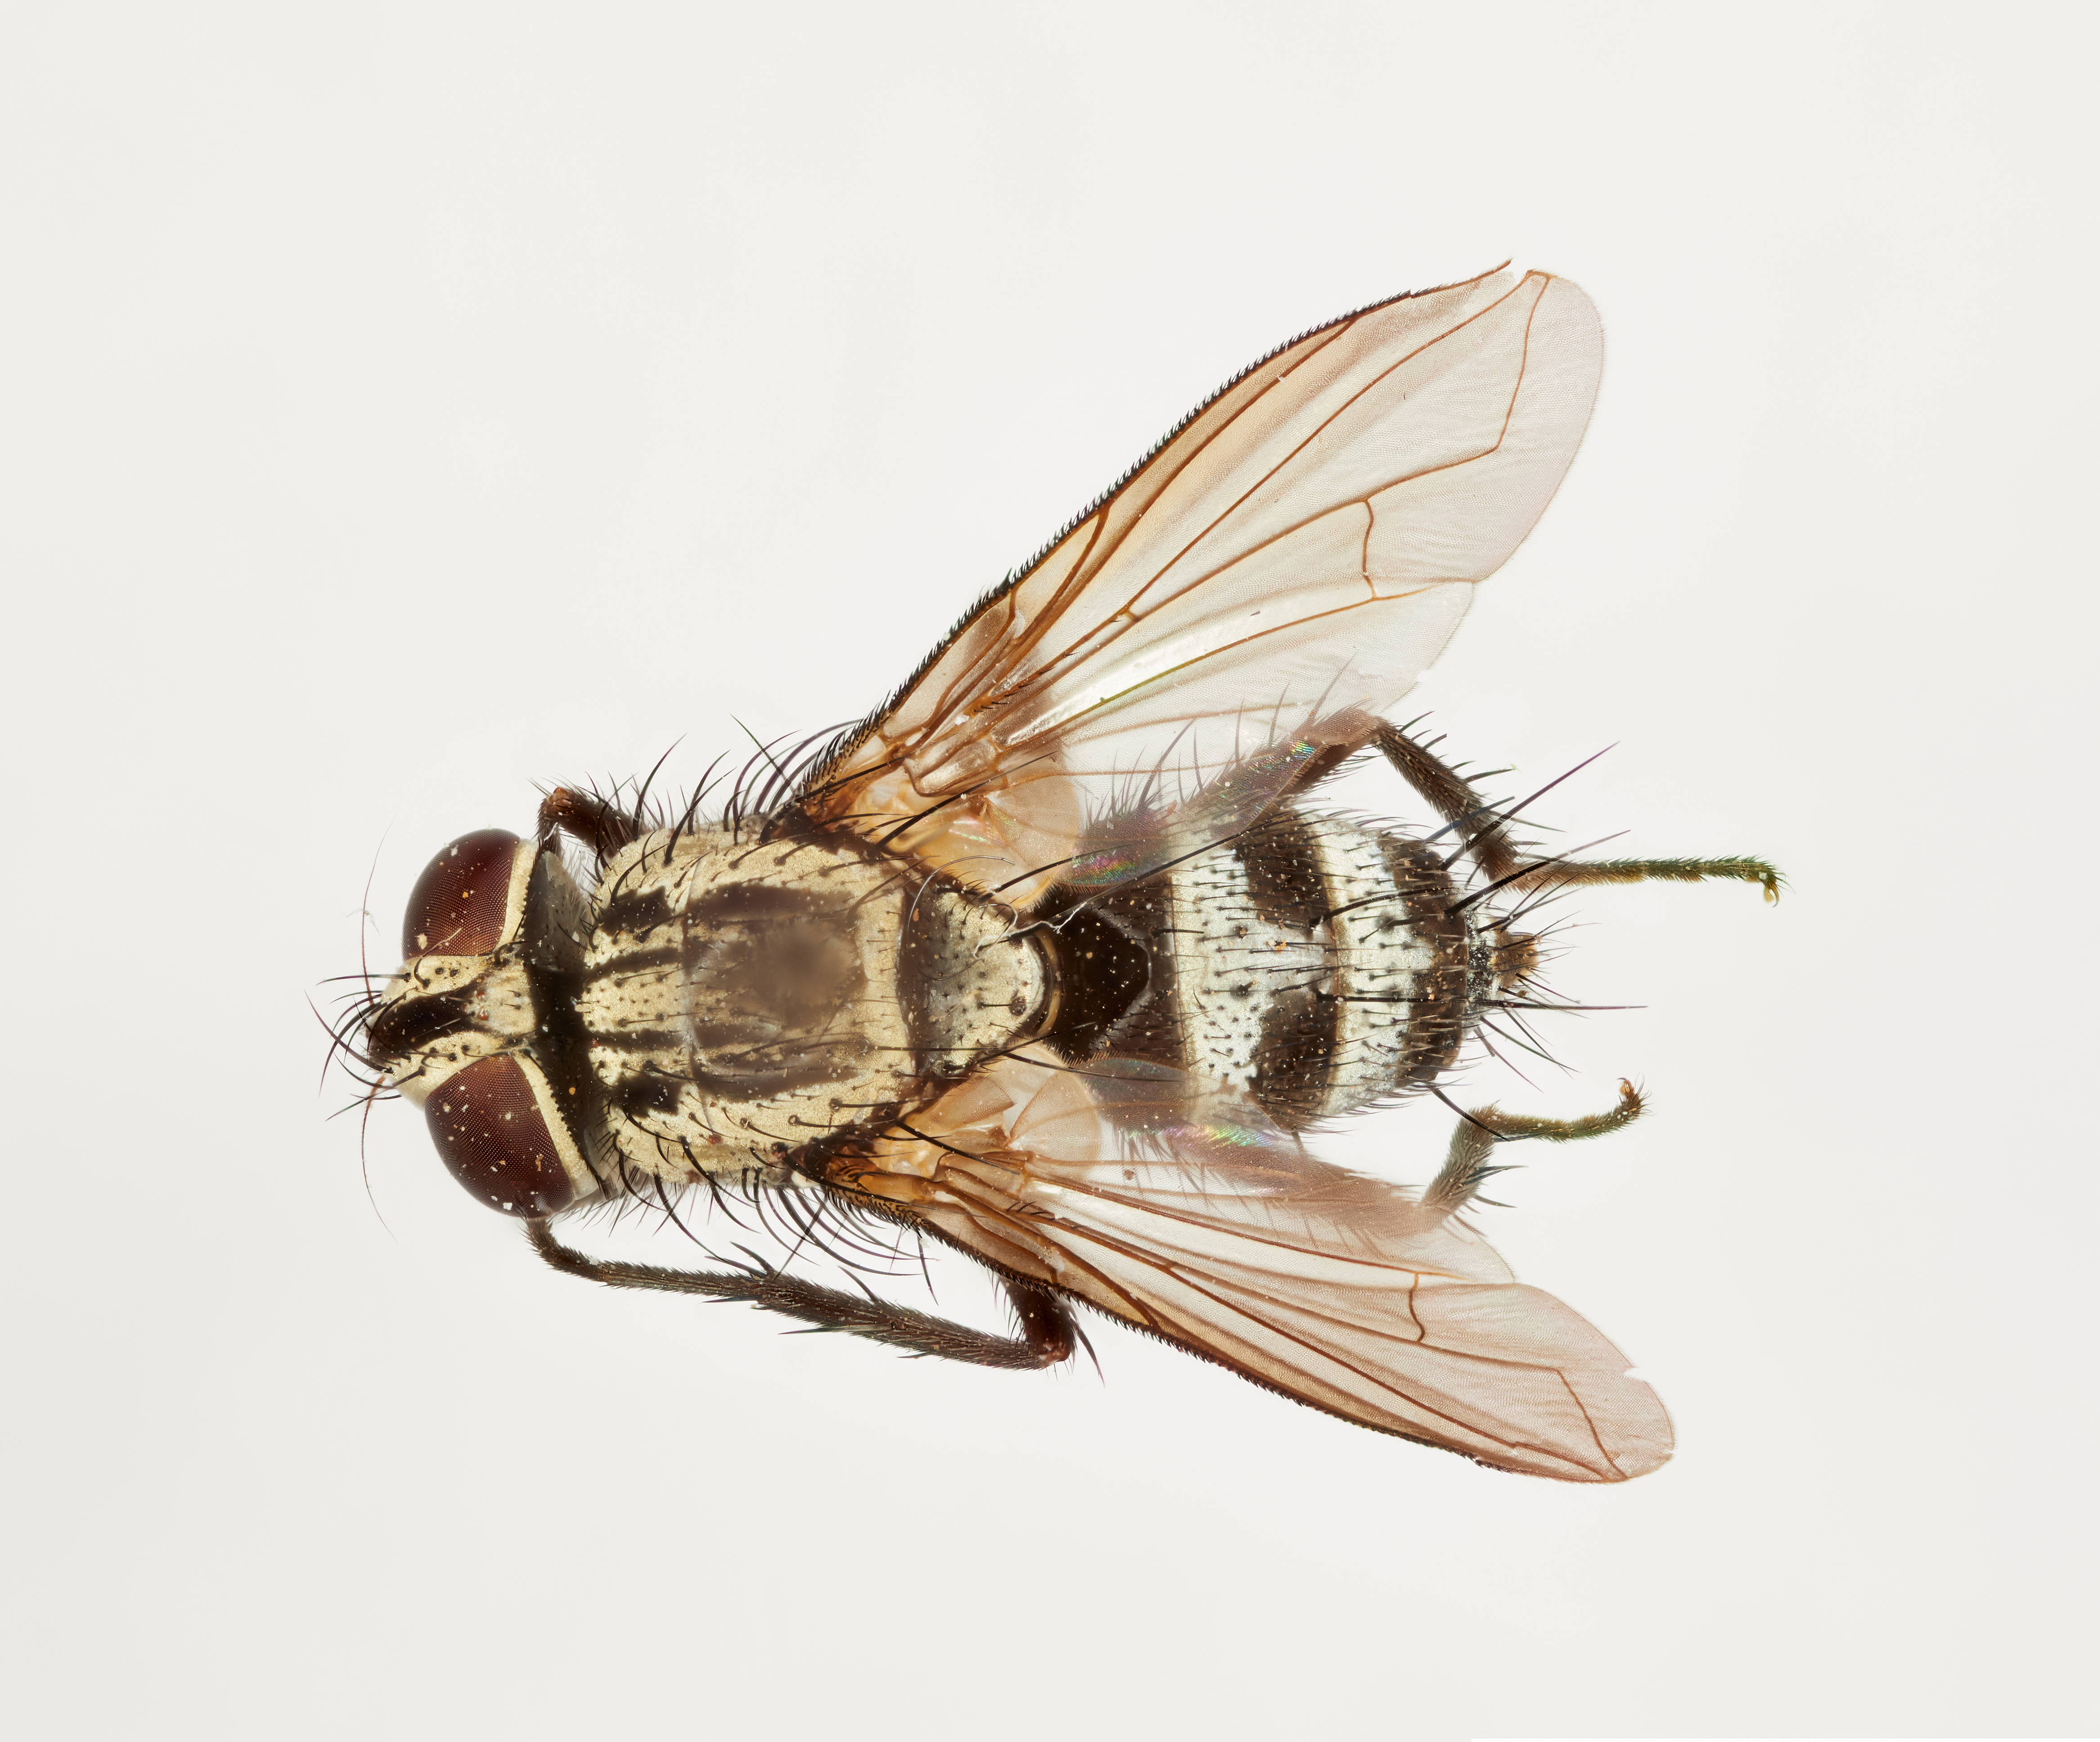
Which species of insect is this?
Pygophorinia peruviana
